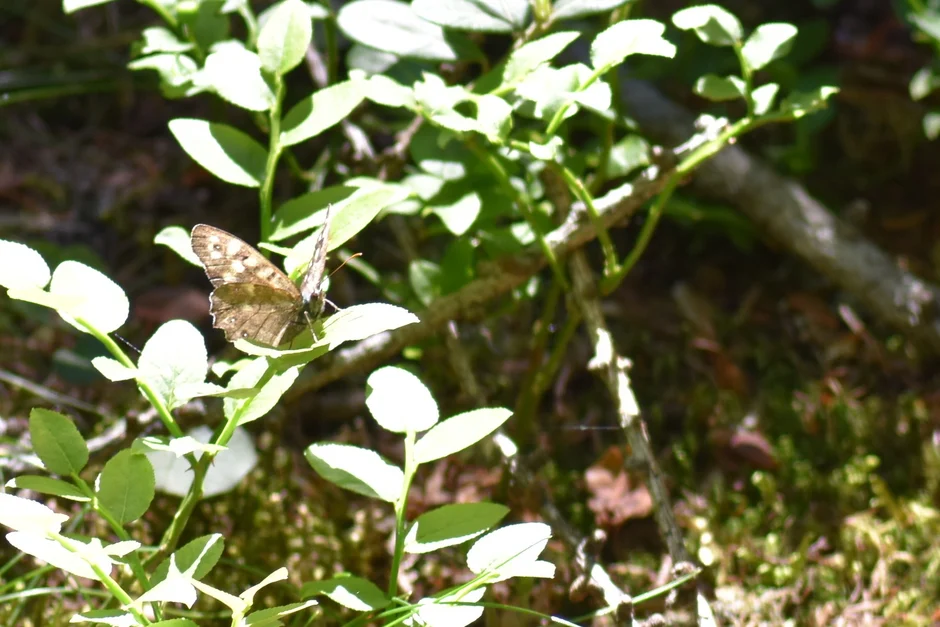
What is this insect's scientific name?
Pararge aegeria
